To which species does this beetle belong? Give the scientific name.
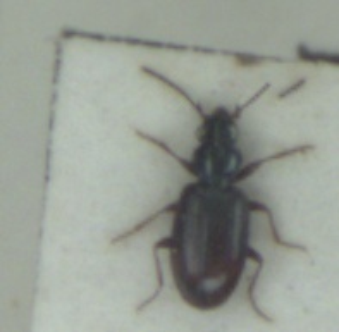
Bembidion normannum
